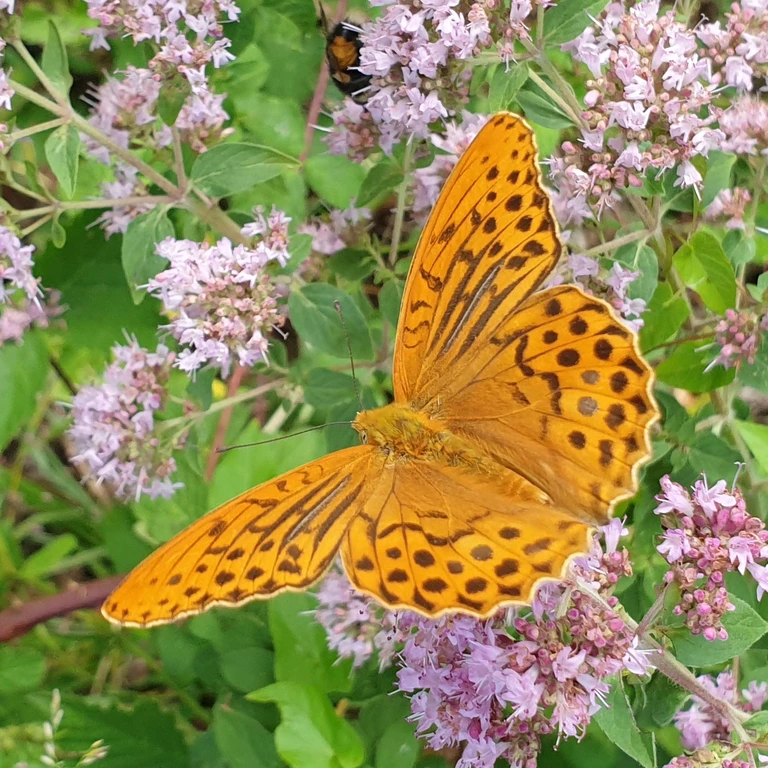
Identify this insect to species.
Argynnis paphia
